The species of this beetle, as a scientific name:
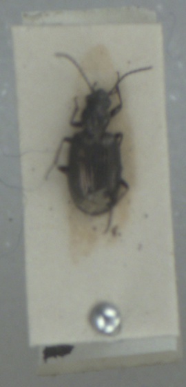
Bembidion punctulatum
